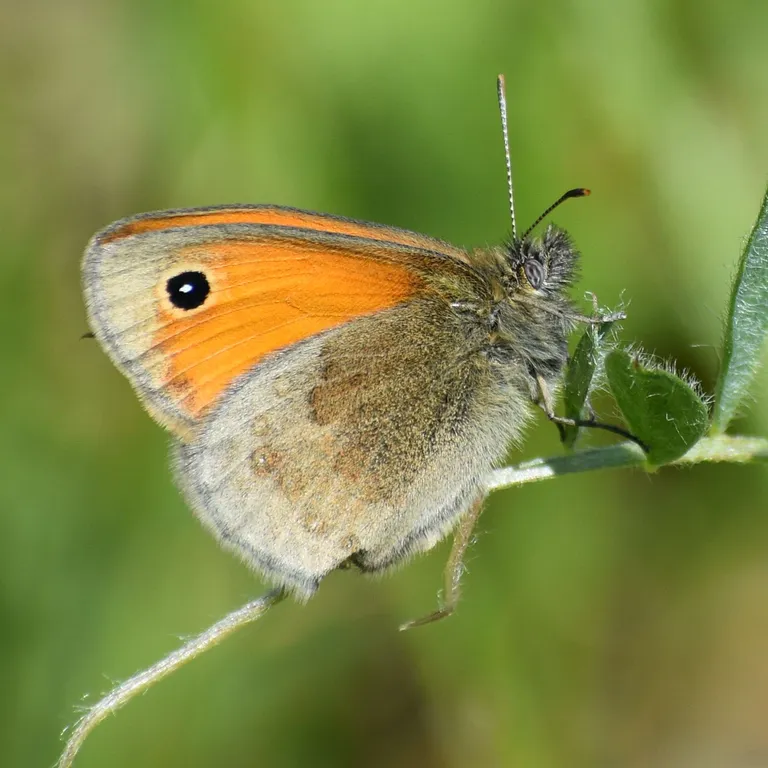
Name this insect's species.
Coenonympha pamphilus
